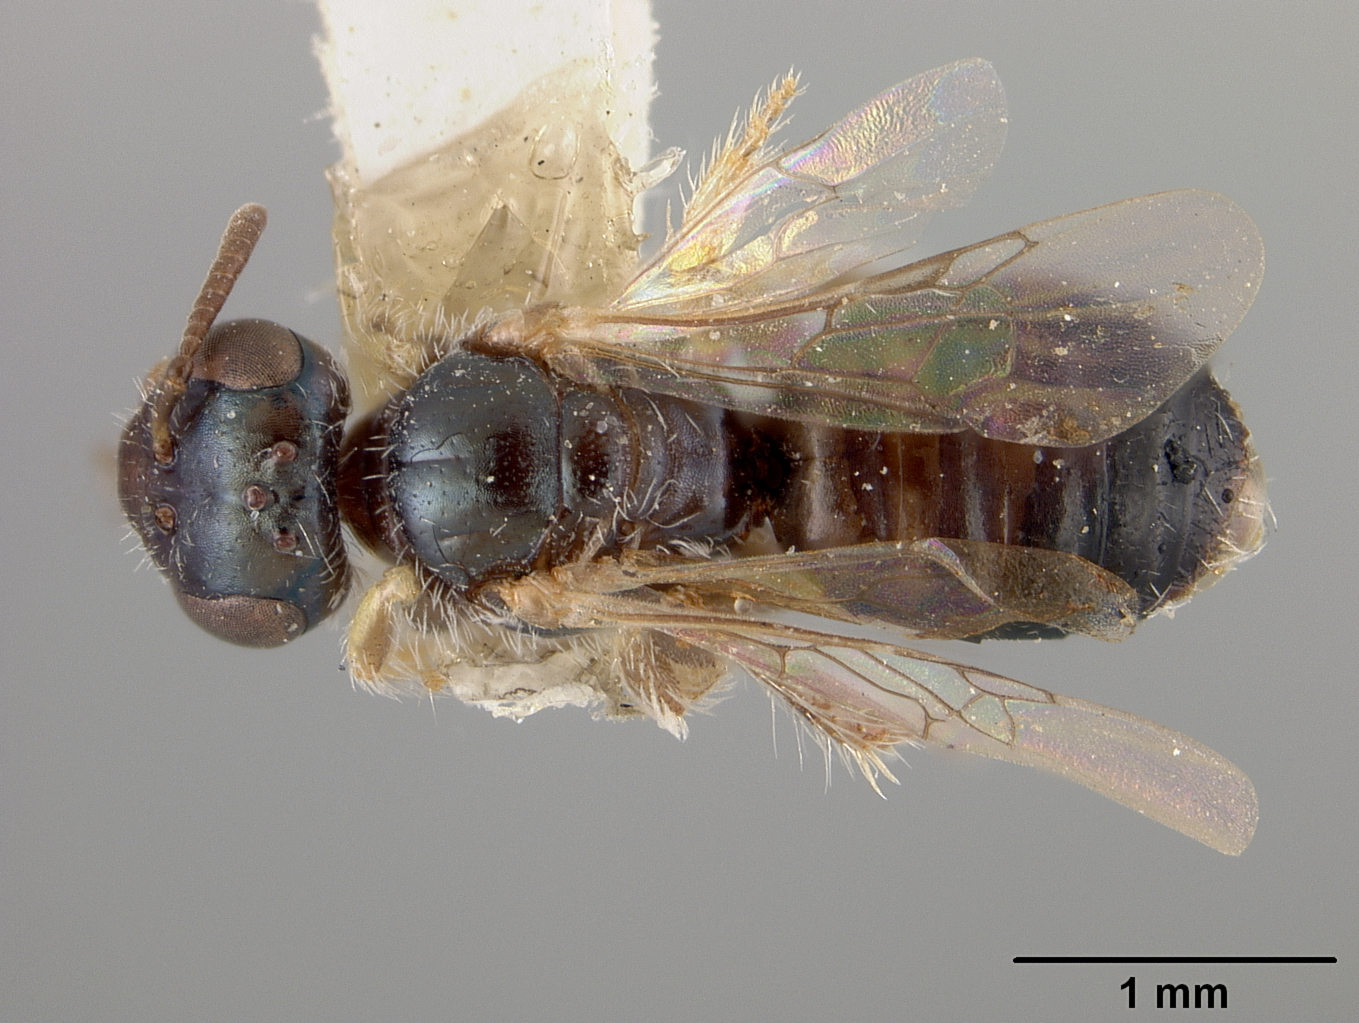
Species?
Perdita vidua
